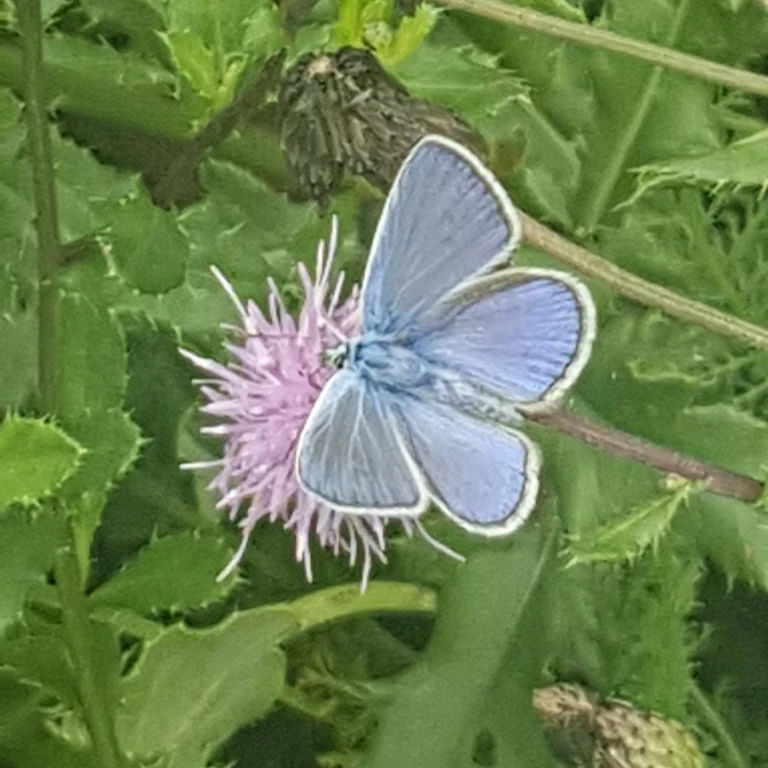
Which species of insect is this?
Polyommatus icarus
